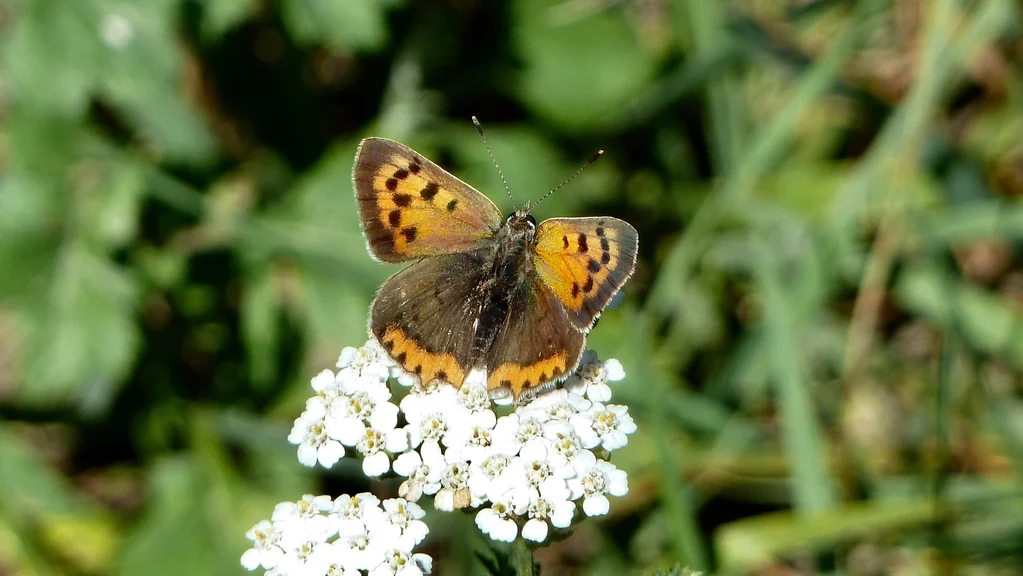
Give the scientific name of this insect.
Lycaena phlaeas
